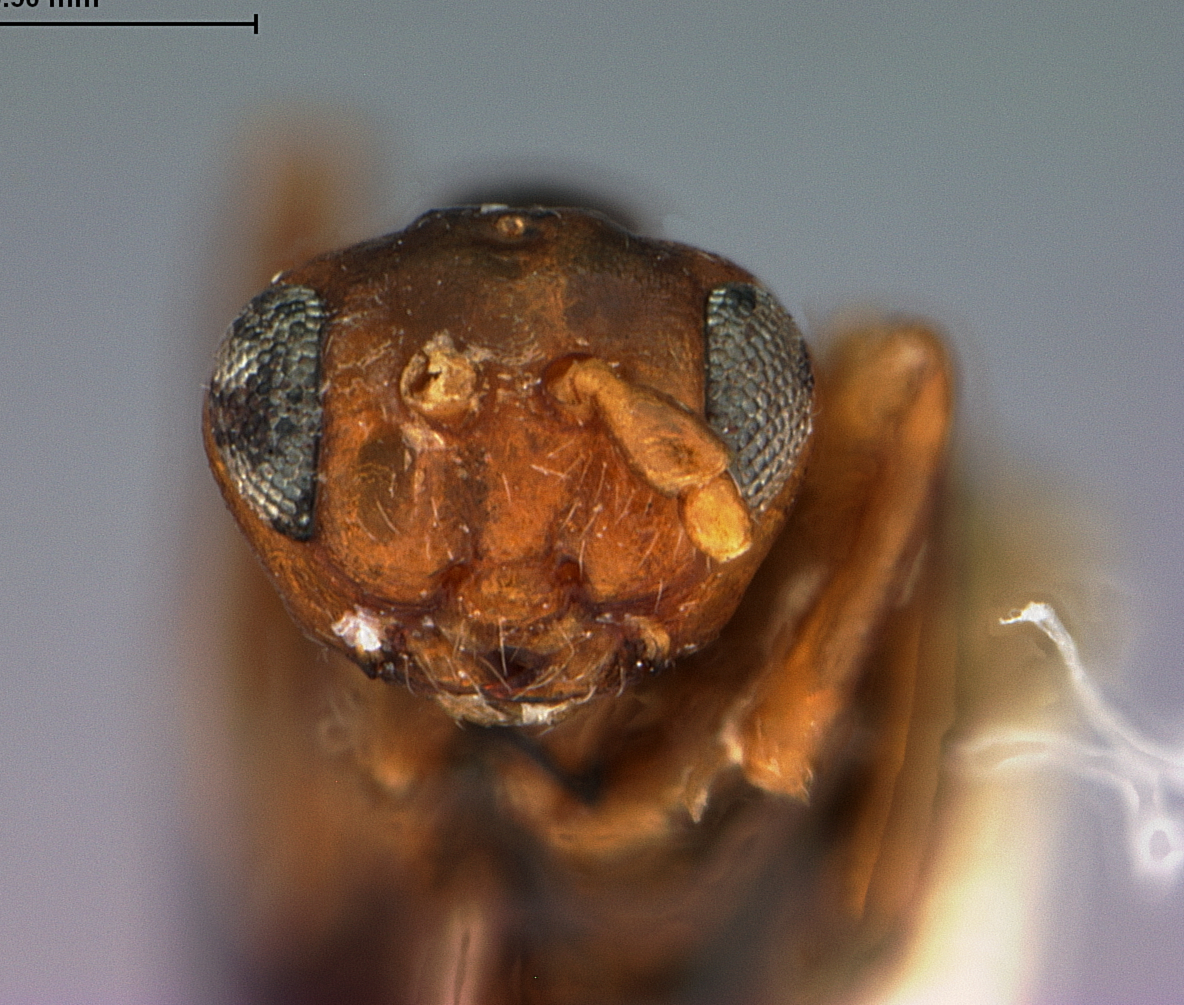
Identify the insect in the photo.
Acraspis compressus
